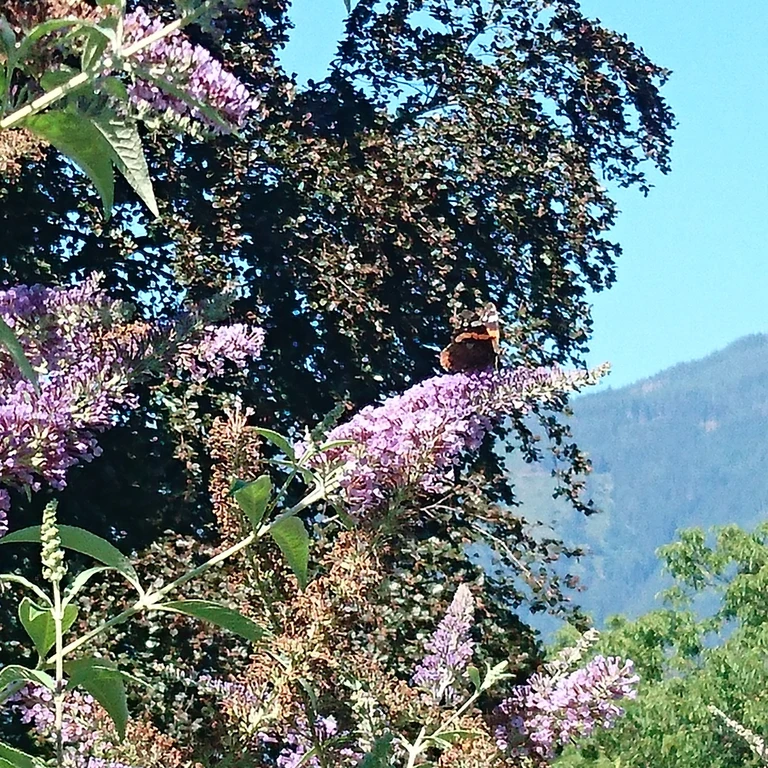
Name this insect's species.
Vanessa atalanta
